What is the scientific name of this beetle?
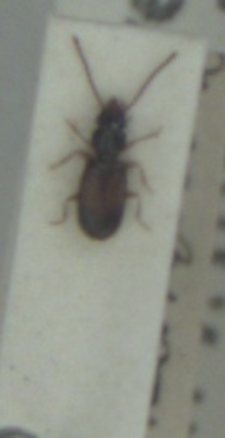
Perileptus areolatus
